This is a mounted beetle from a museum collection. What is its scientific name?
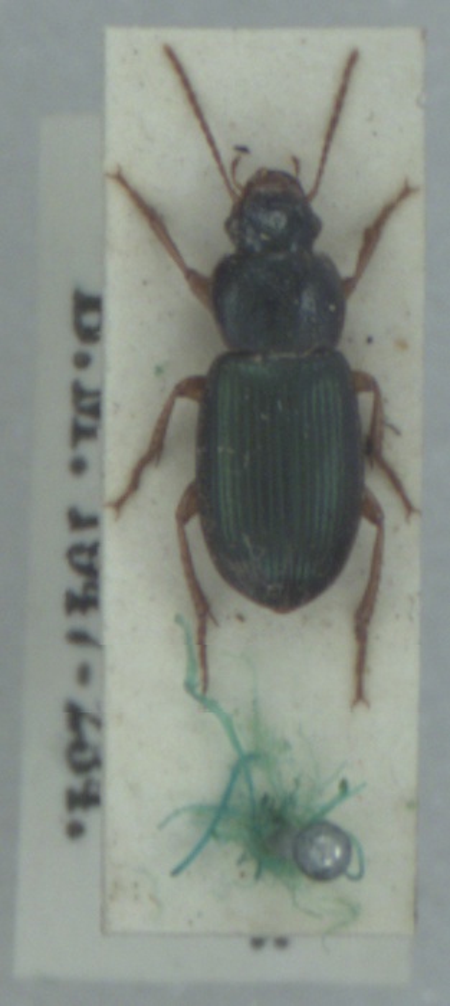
Ophonus azureus
